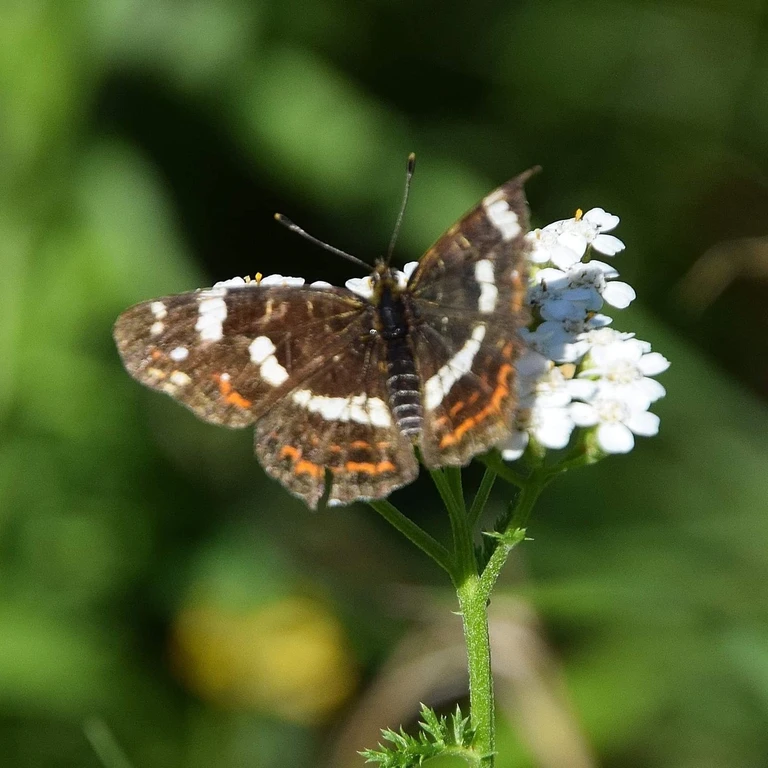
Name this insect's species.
Araschnia levana
